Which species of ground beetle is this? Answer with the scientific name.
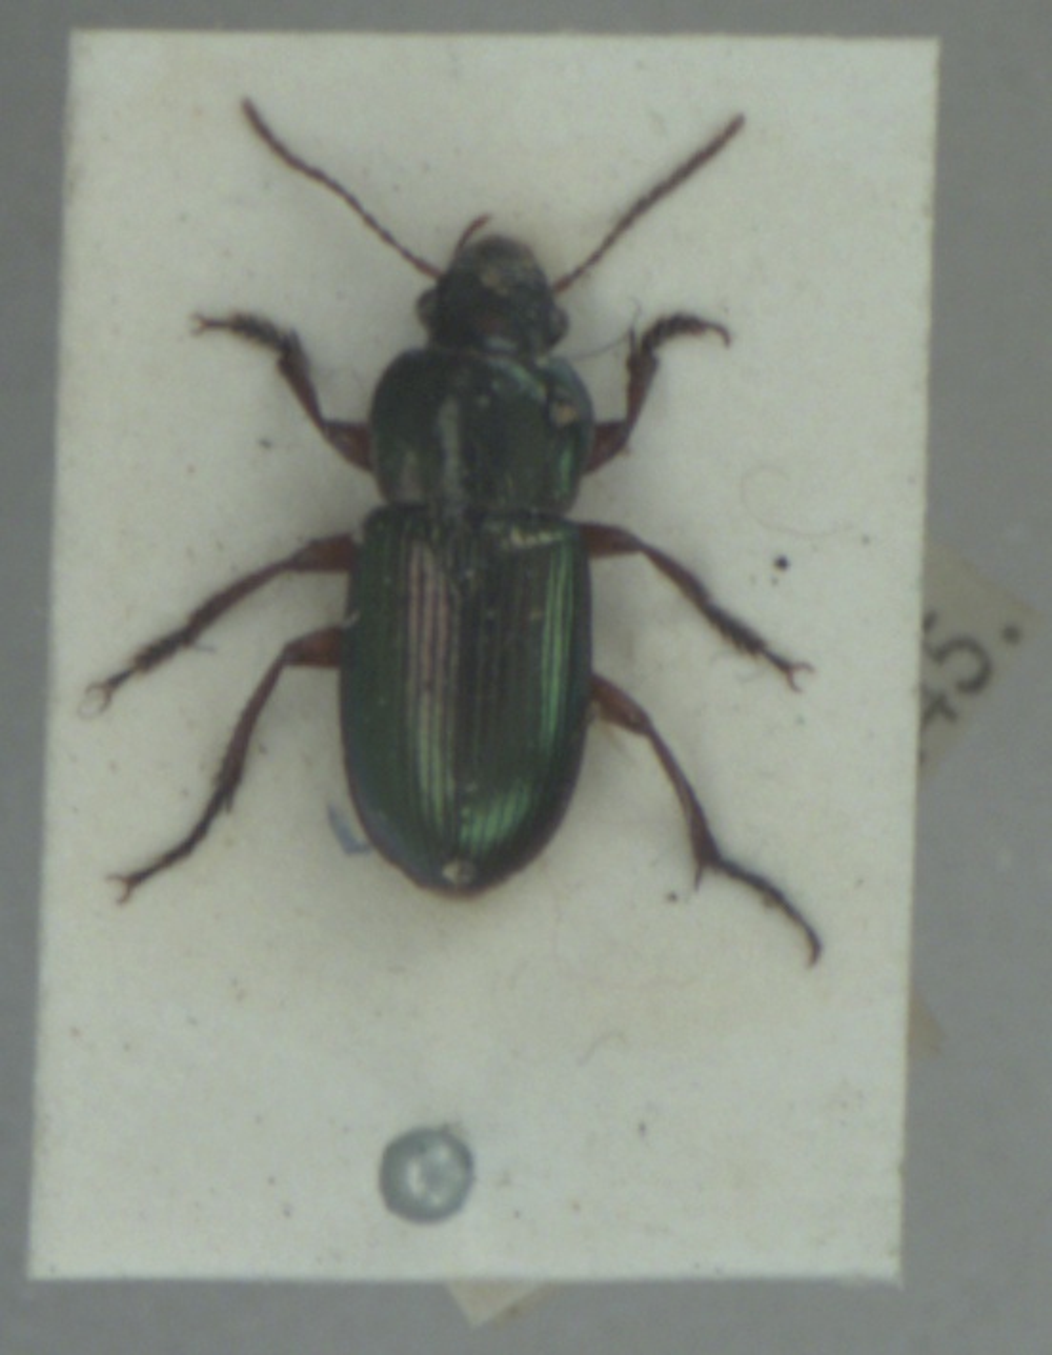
Harpalus affinis
